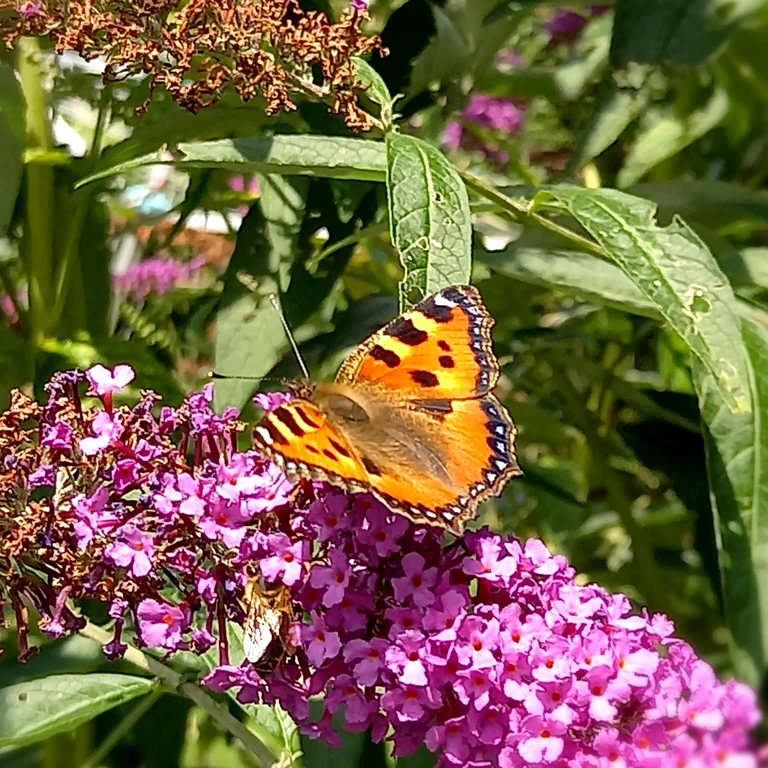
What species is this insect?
Aglais urticae
